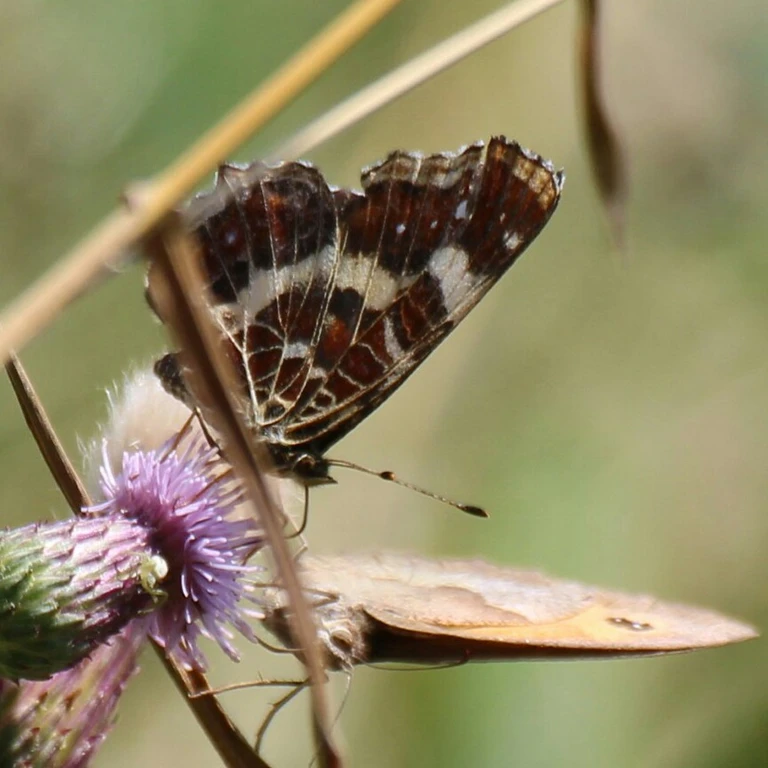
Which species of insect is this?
Araschnia levana
